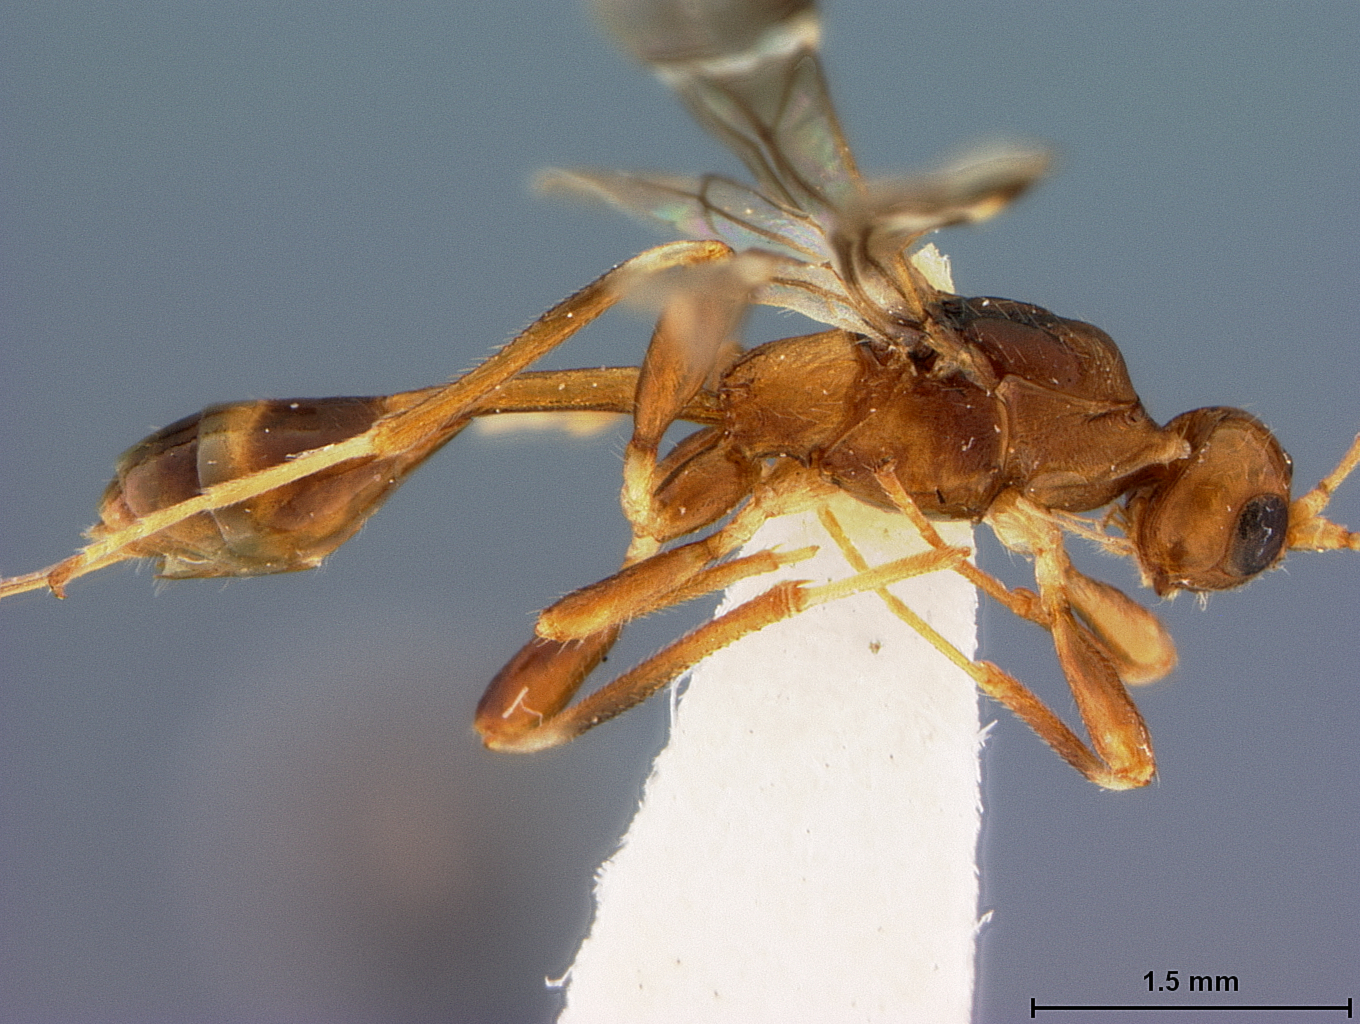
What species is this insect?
Spathius elegans
